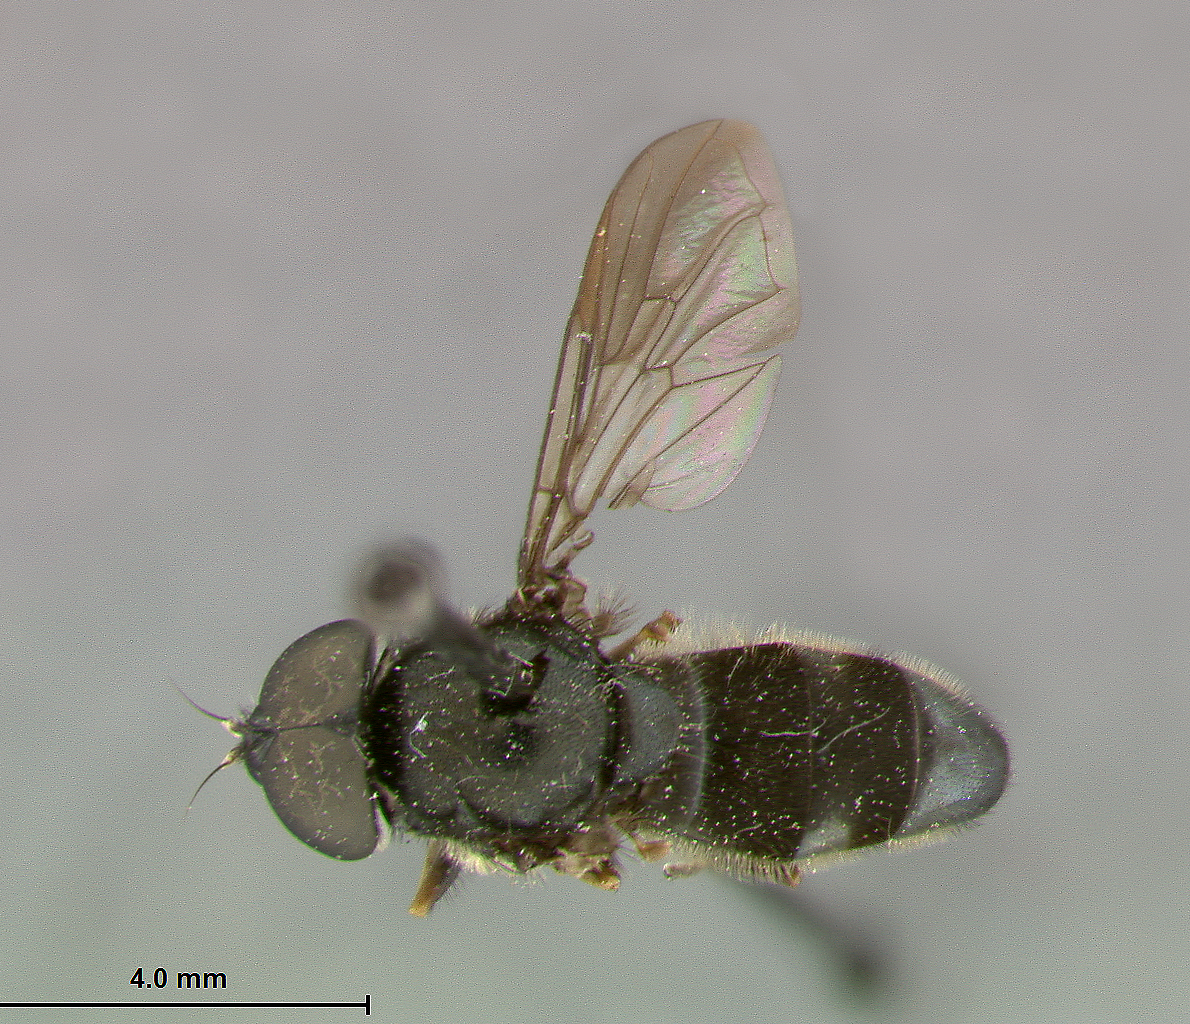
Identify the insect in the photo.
Chilosia similis
